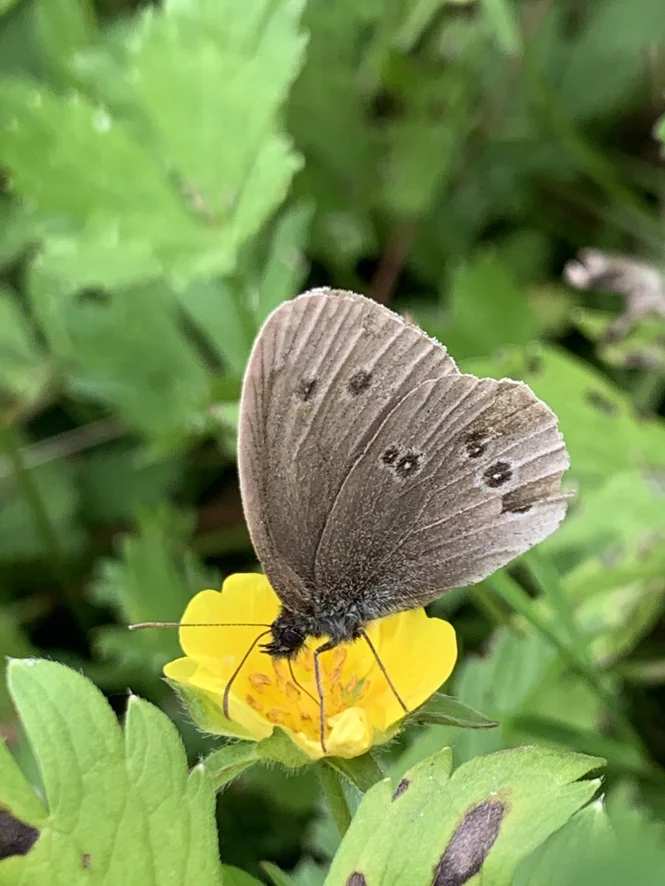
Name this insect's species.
Aphantopus hyperantus
